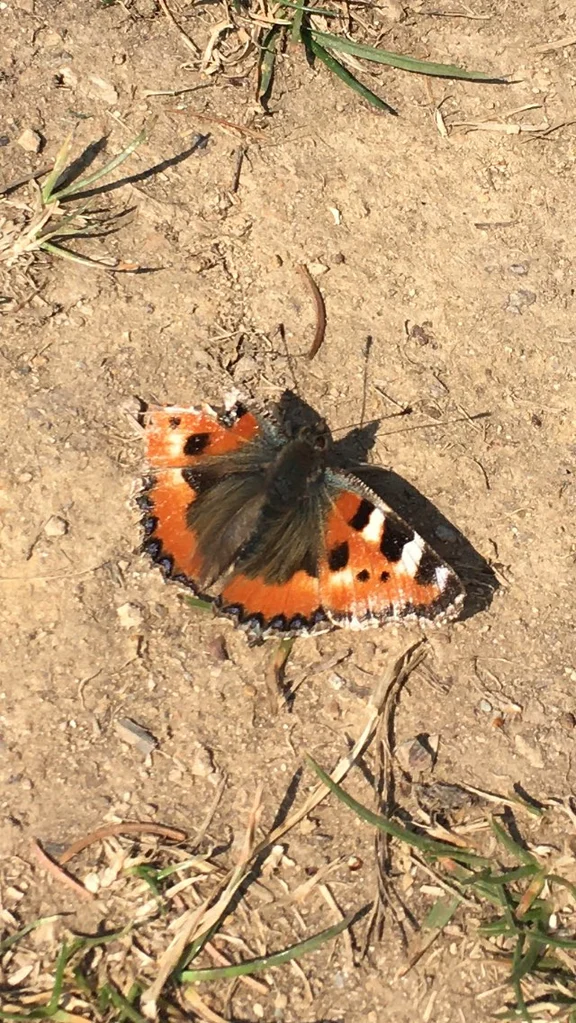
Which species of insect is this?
Aglais urticae
